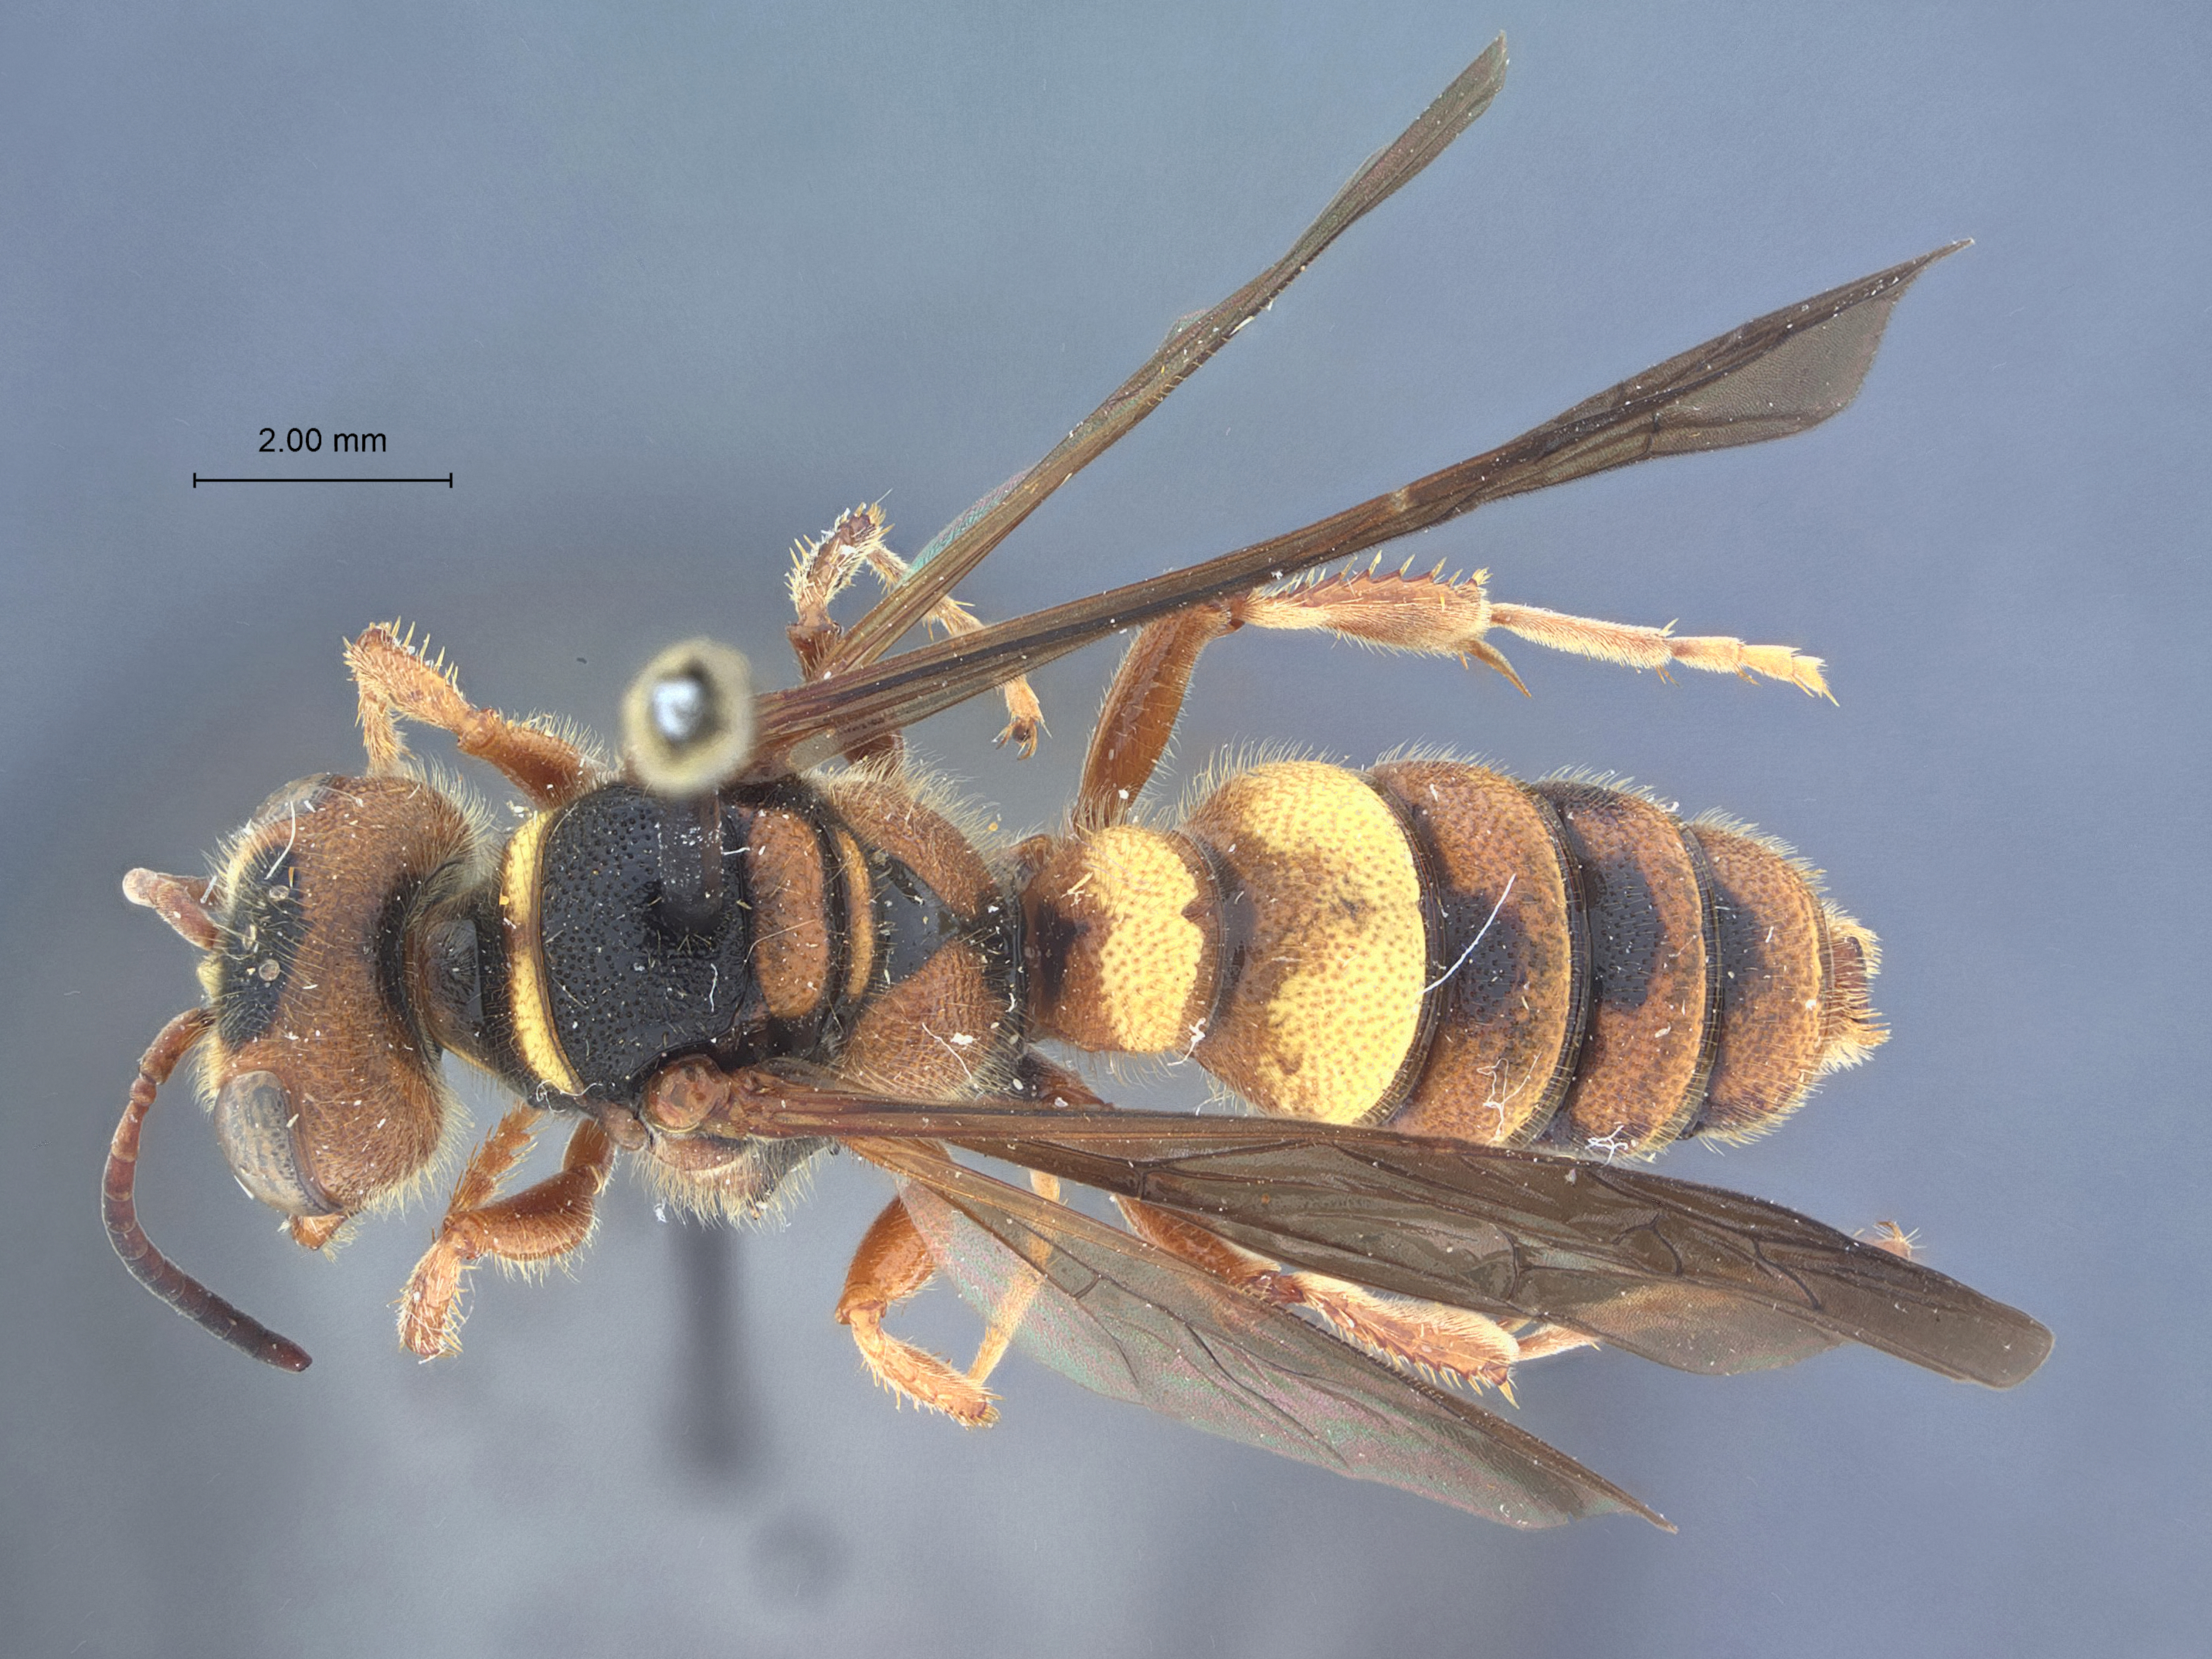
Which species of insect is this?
Cerceris bolingeri
